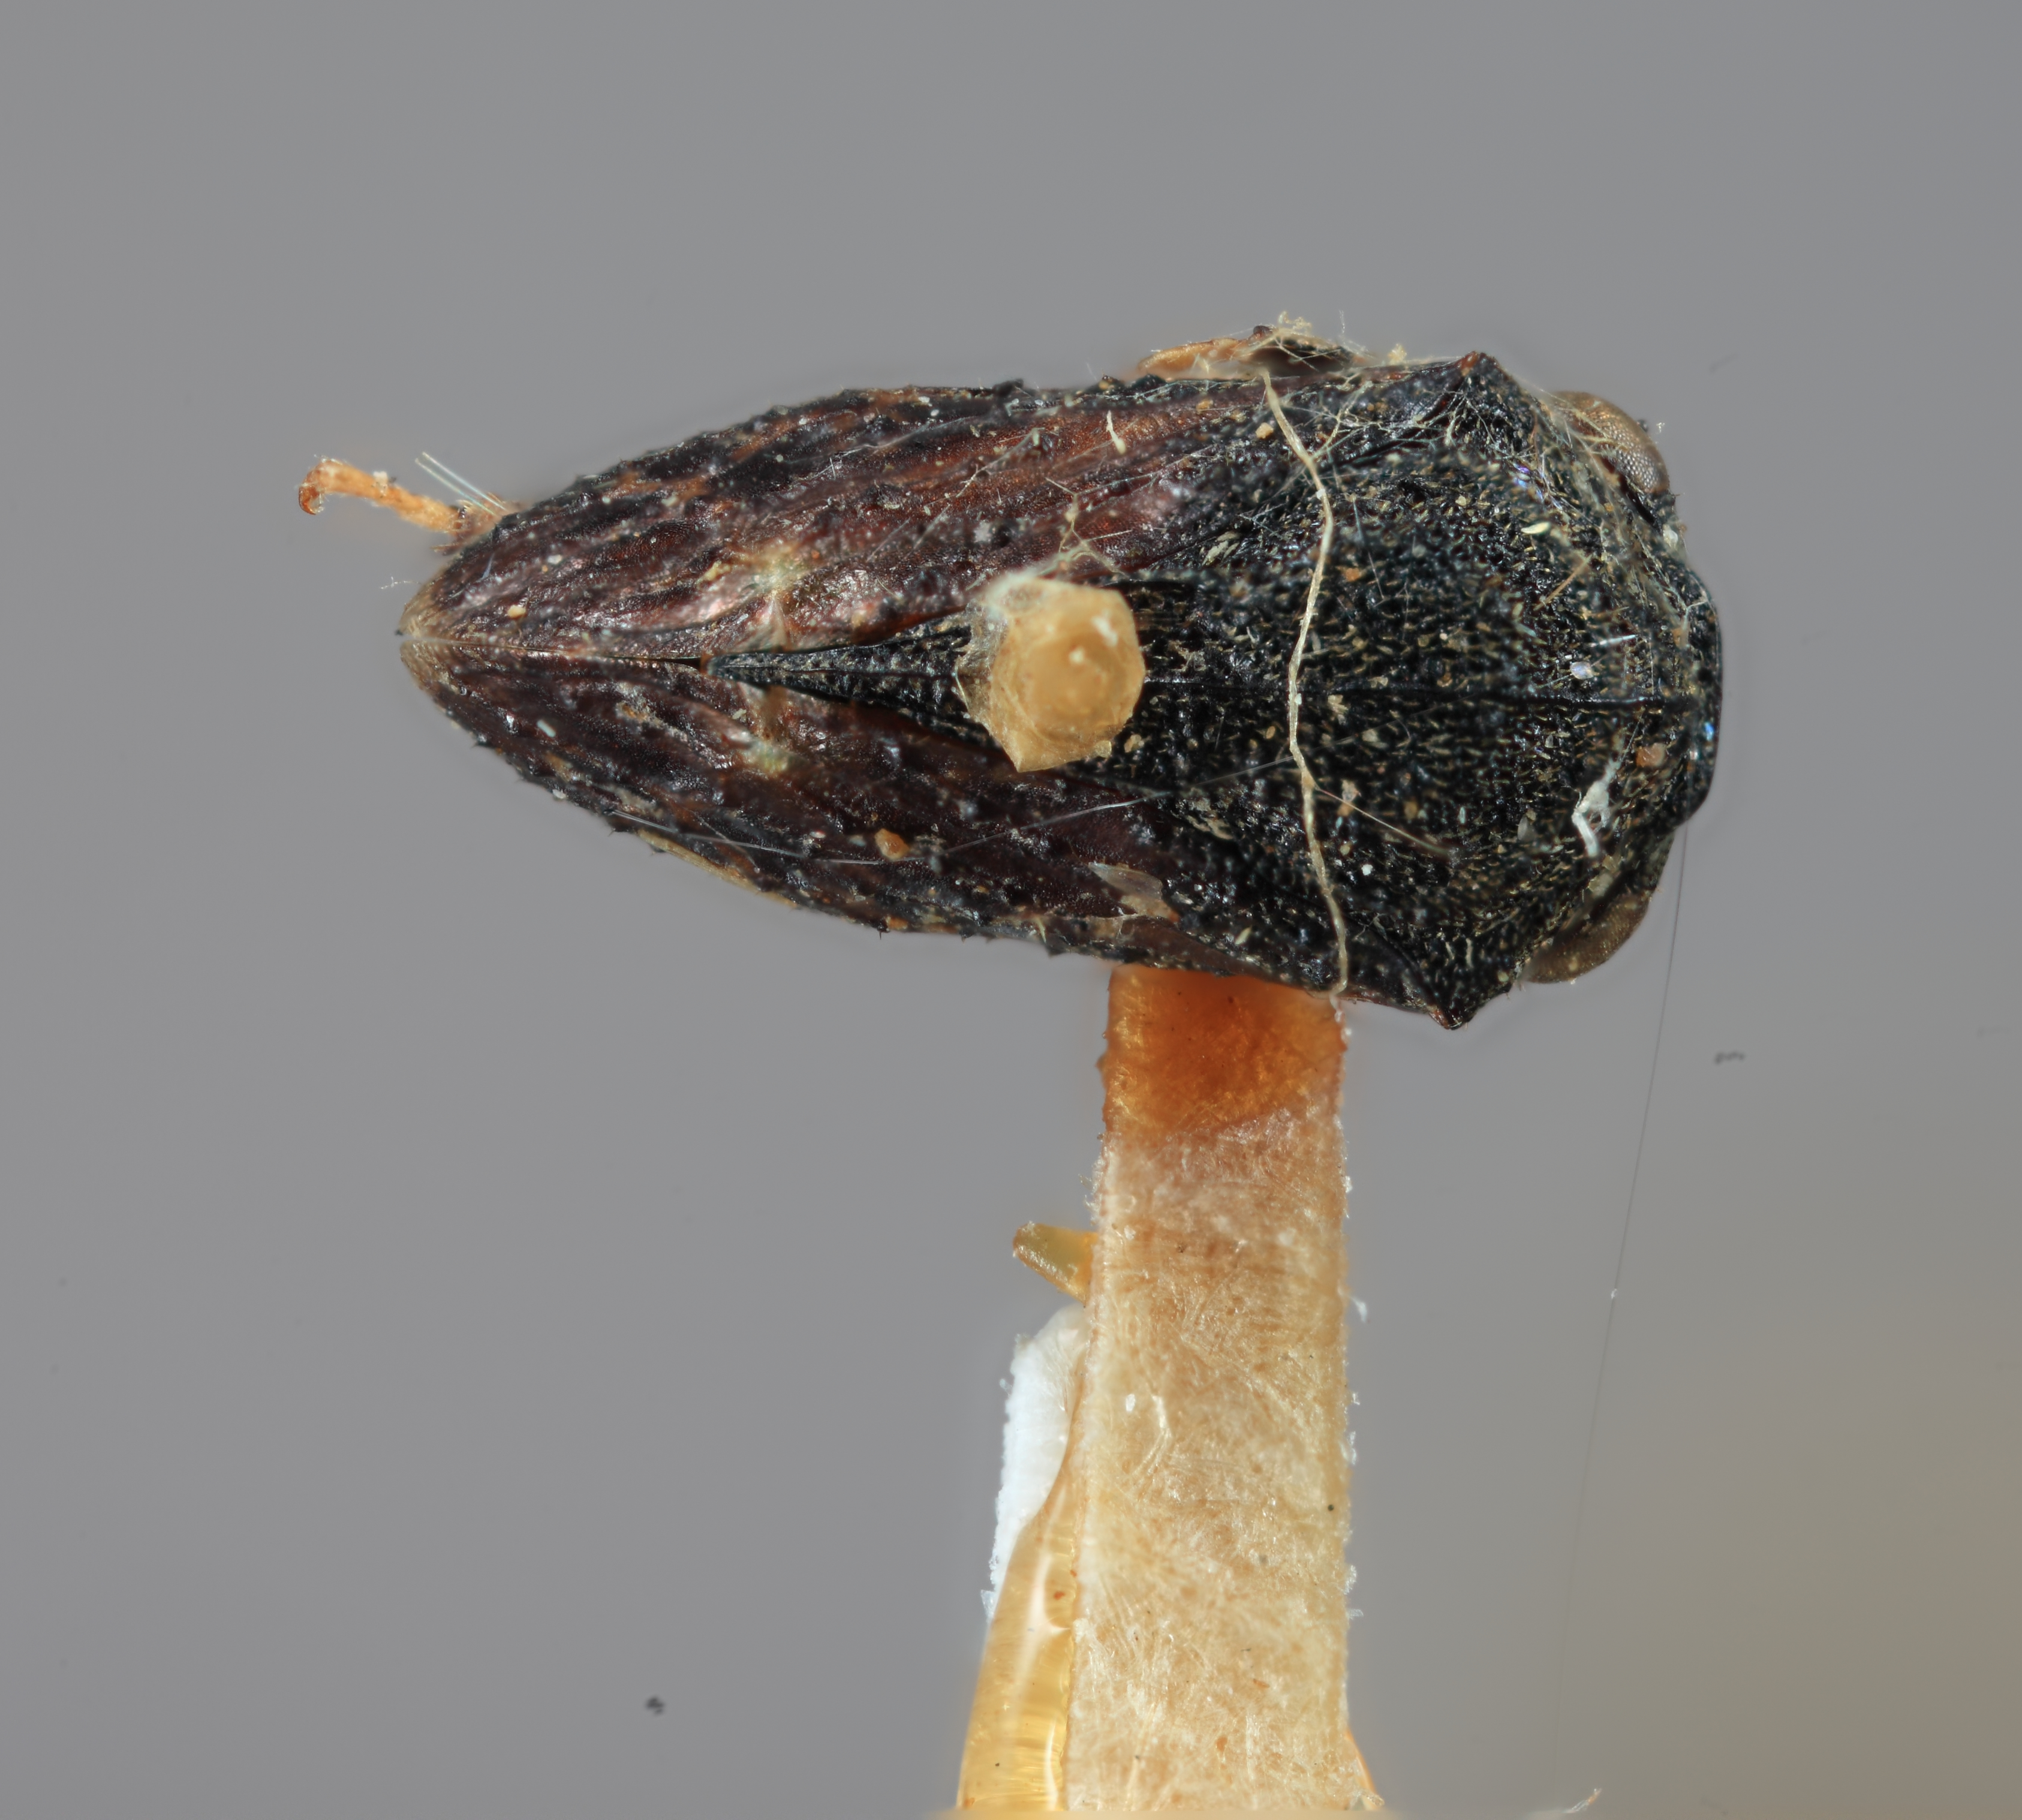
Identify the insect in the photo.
Gargara rugonervosa
